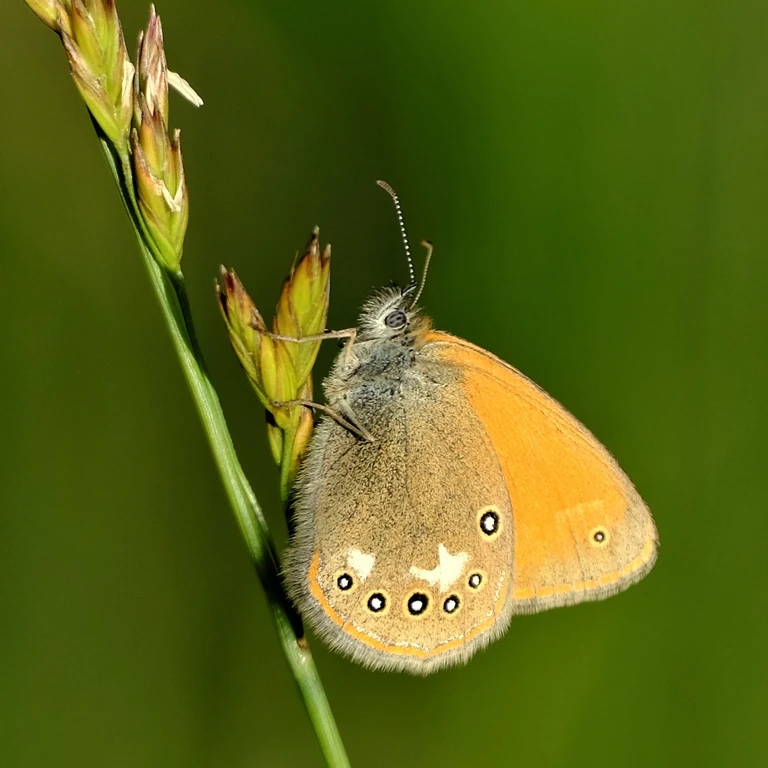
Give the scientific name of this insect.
Coenonympha glycerion (also Coenonympha iphis)
